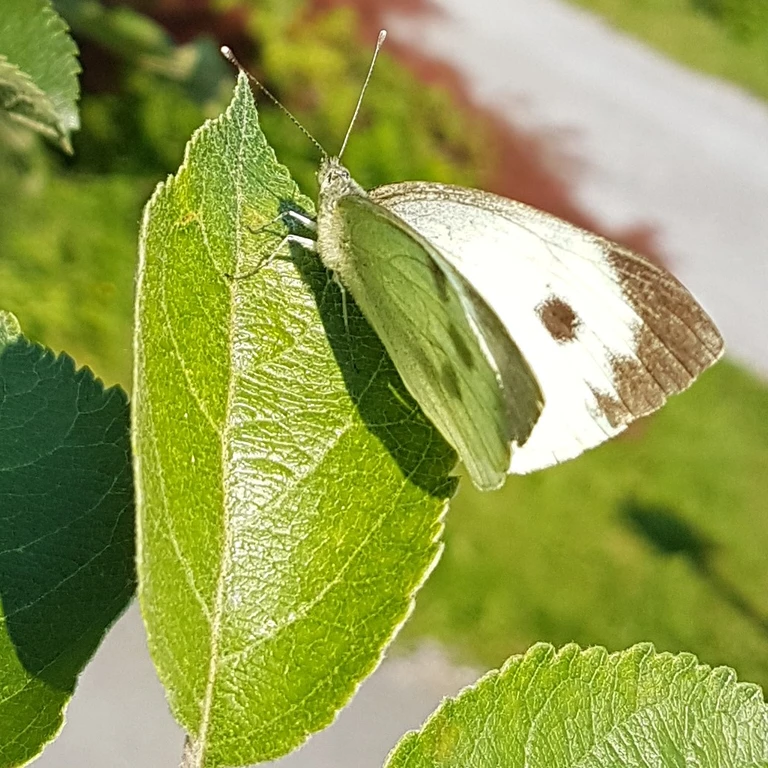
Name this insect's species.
Pieris brassicae
